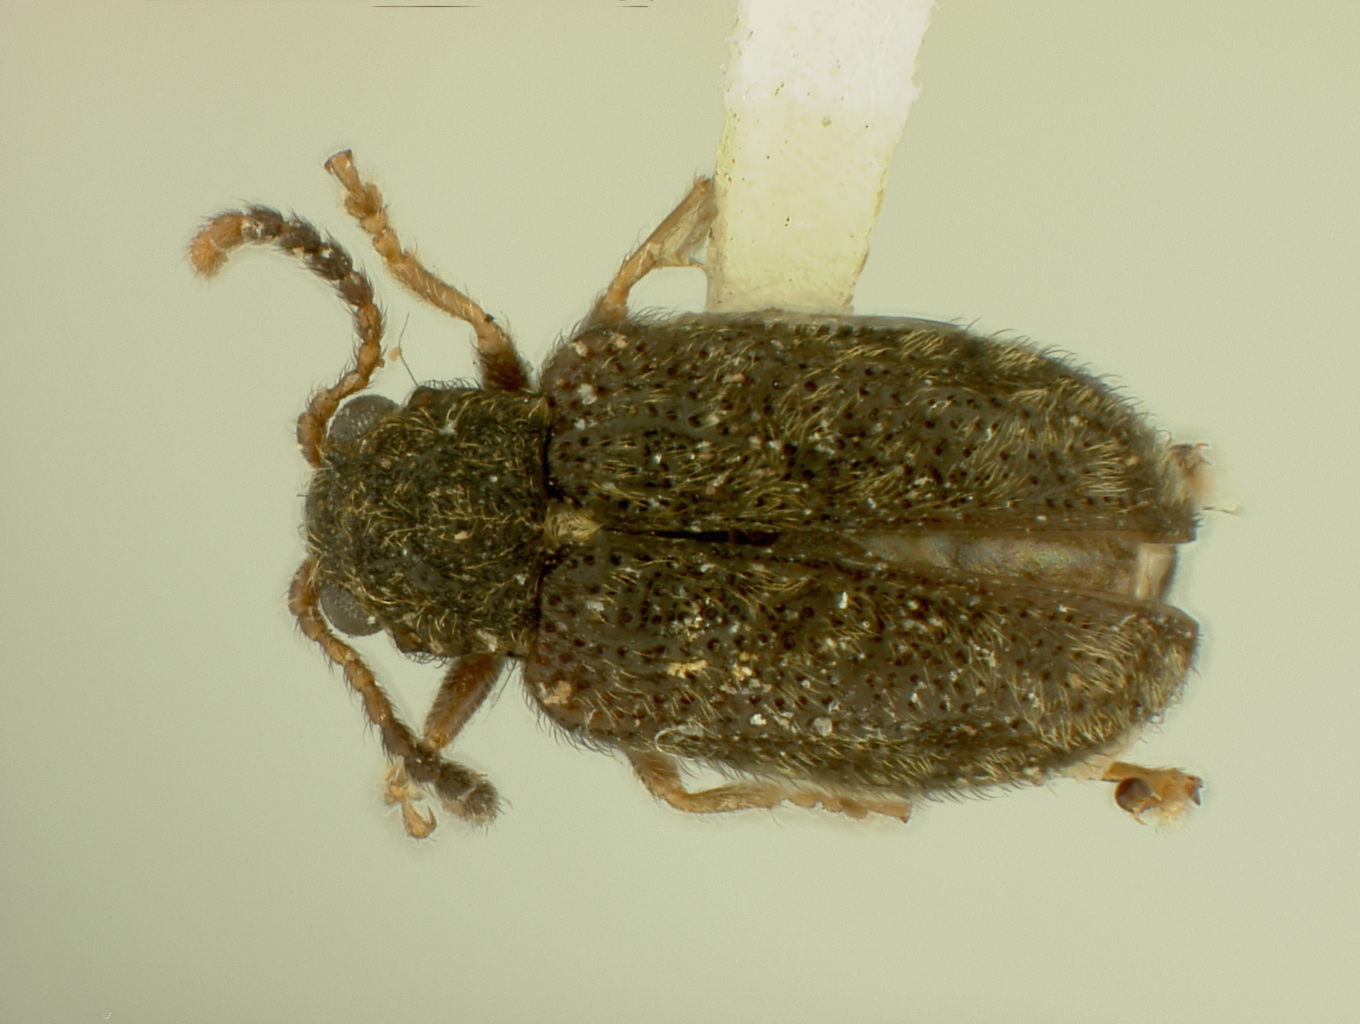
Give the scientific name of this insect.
Distigmoptera brevihirta
